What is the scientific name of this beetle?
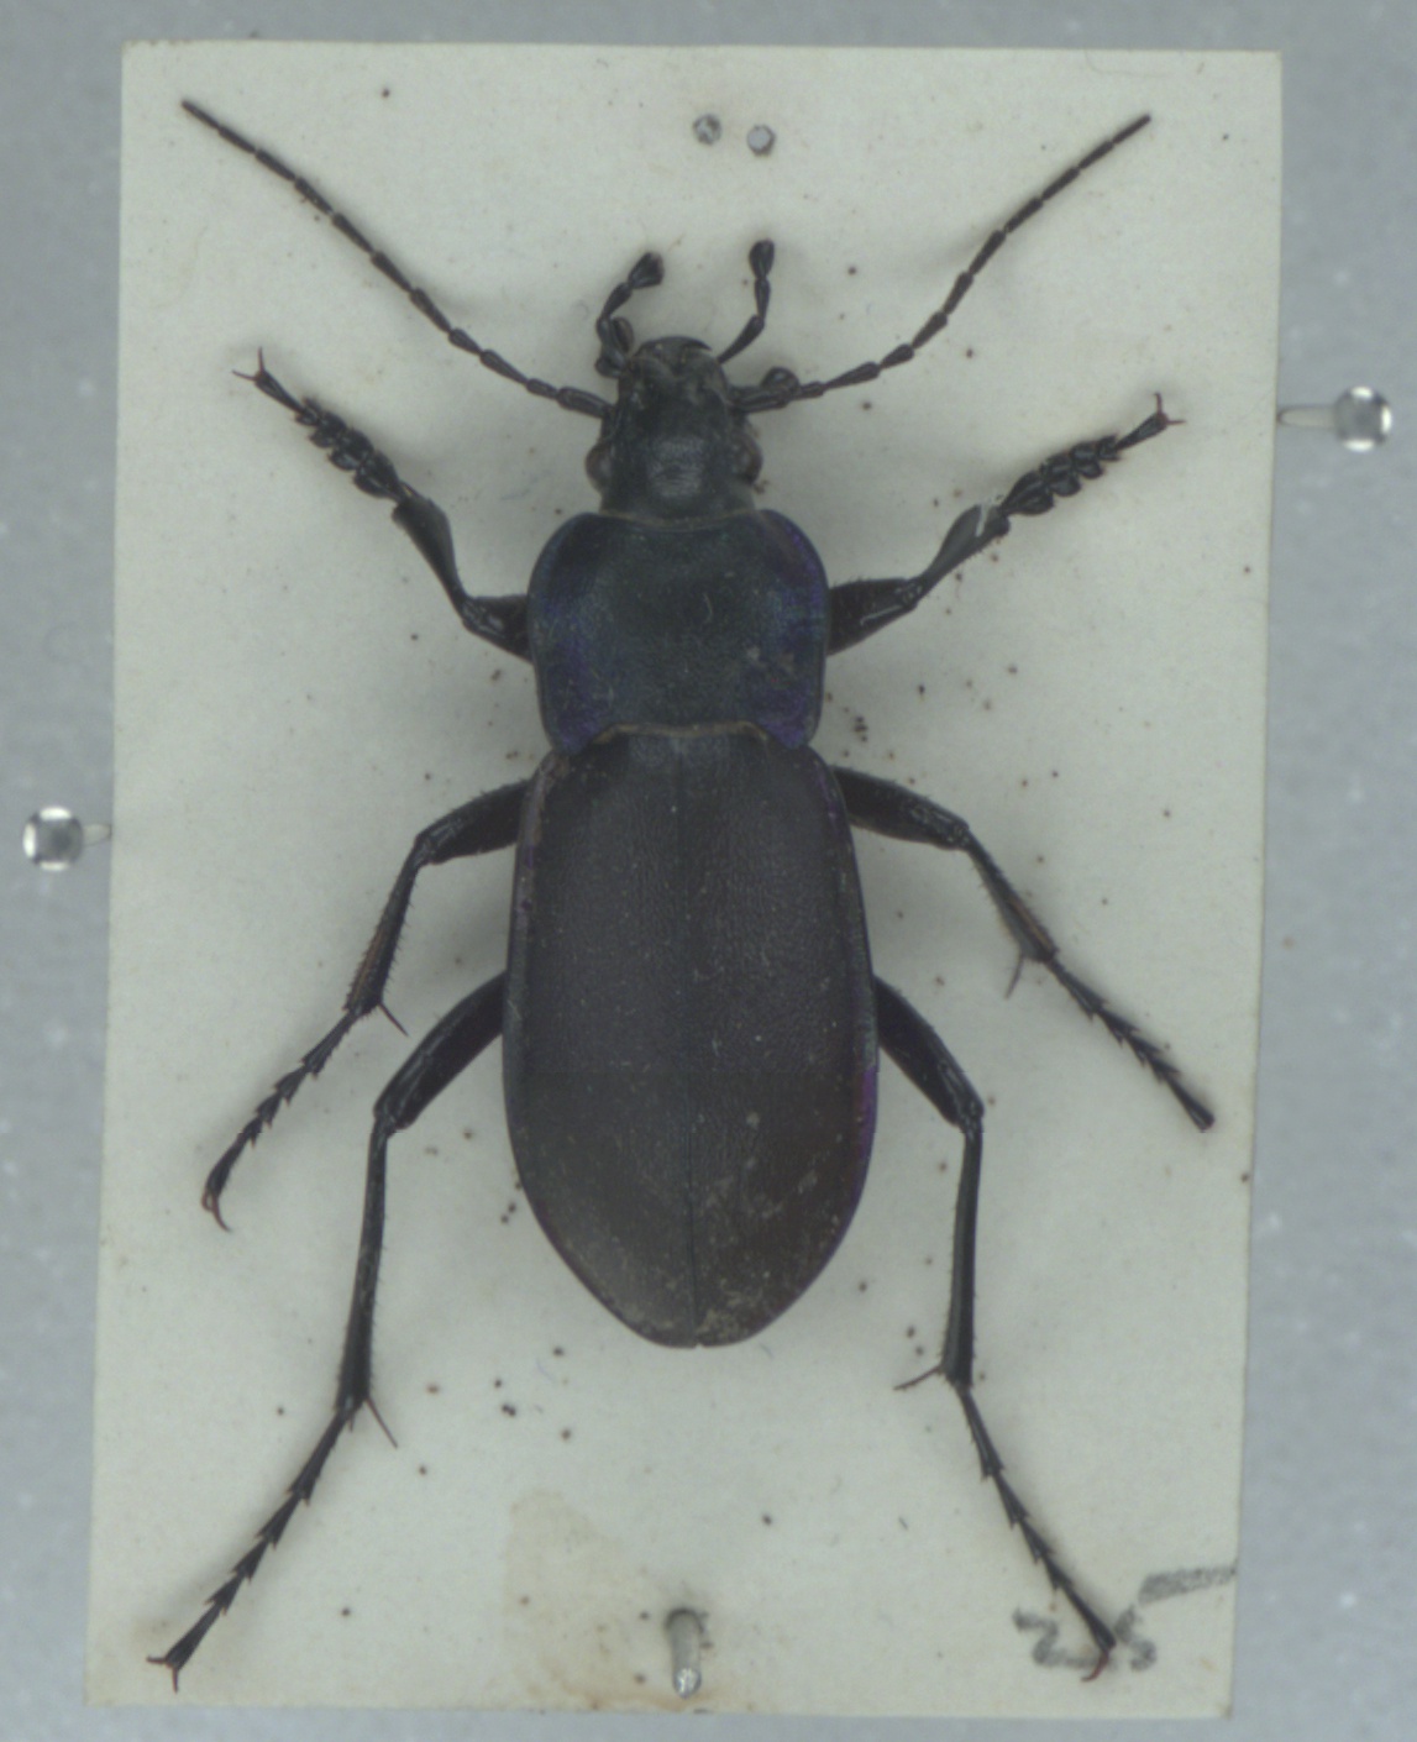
Carabus violaceus
